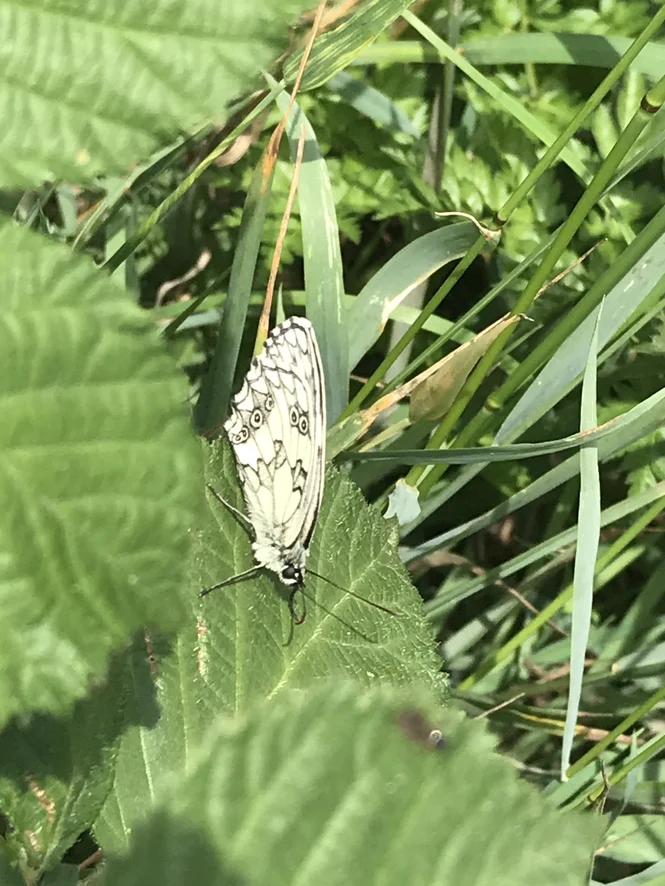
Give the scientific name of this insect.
Melanargia galathea
